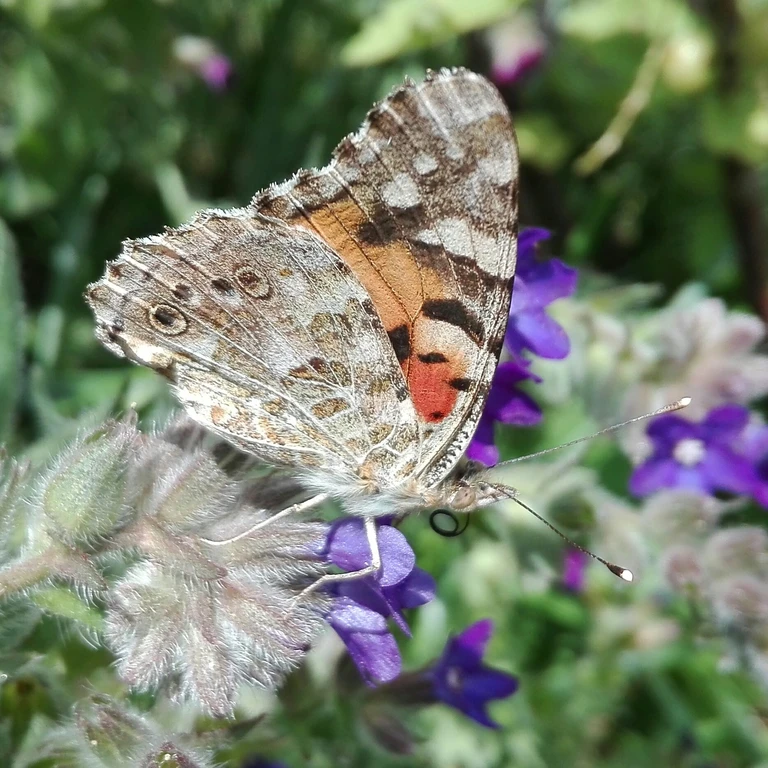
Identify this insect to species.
Vanessa cardui
